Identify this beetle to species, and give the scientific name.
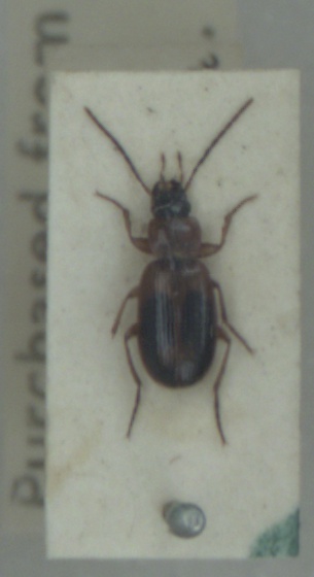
Badister bullatus
